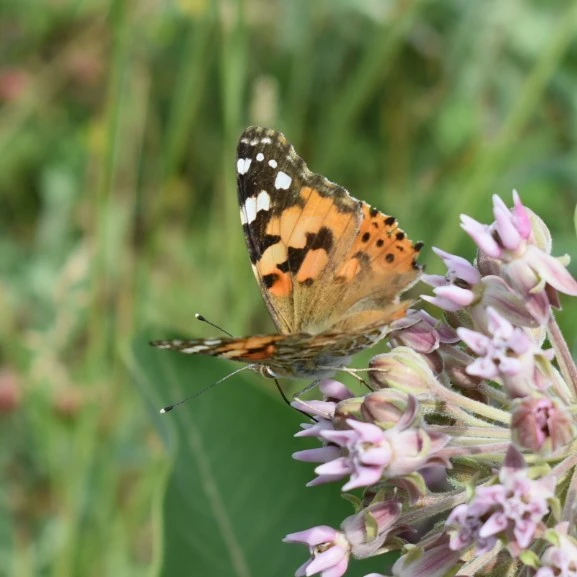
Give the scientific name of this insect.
Vanessa cardui
